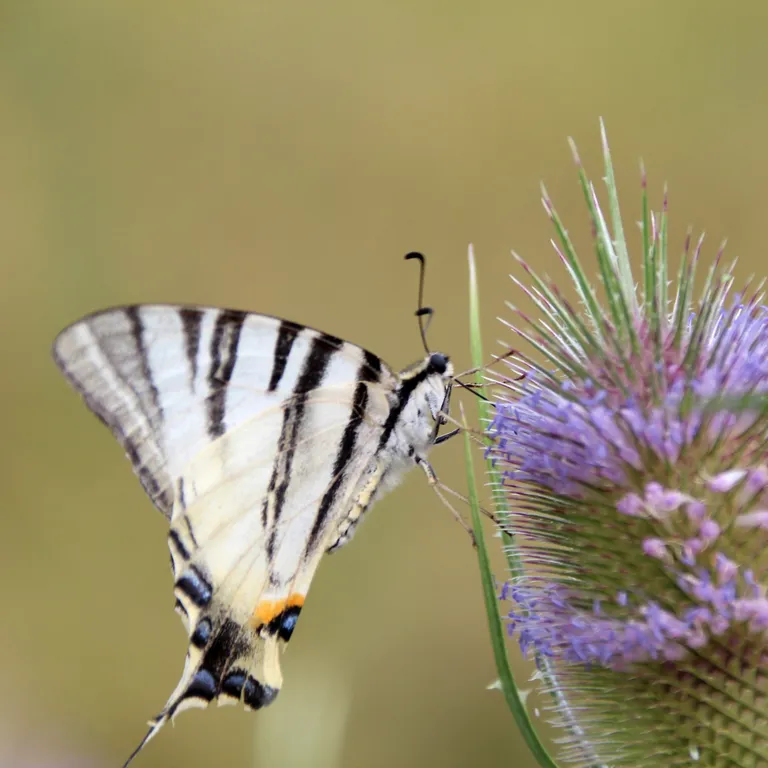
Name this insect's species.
Iphiclides podalirius
